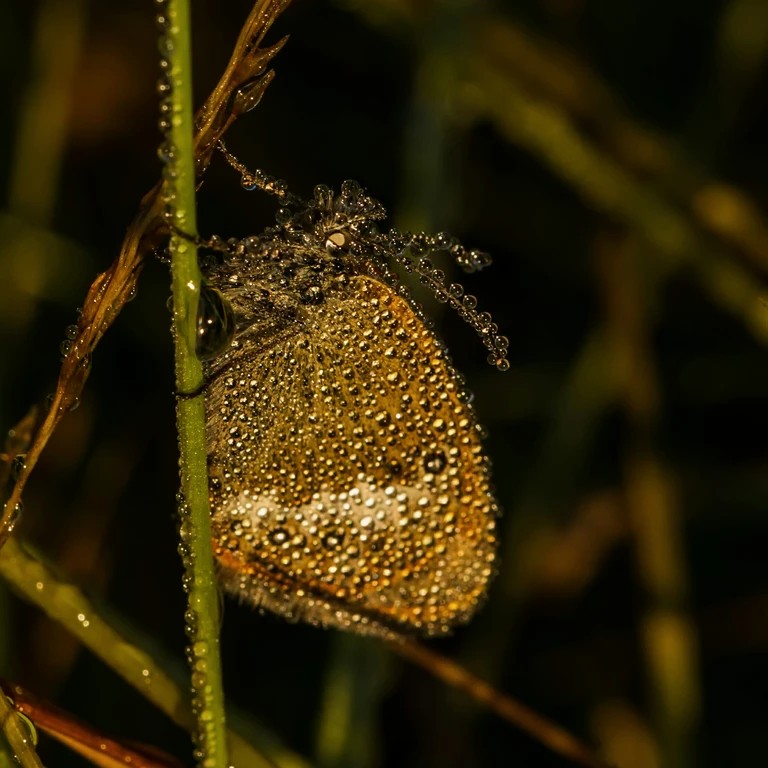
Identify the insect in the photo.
Coenonympha glycerion (also Coenonympha iphis)
